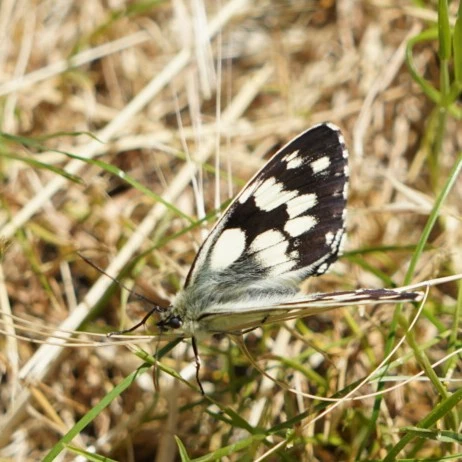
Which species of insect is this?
Melanargia galathea
